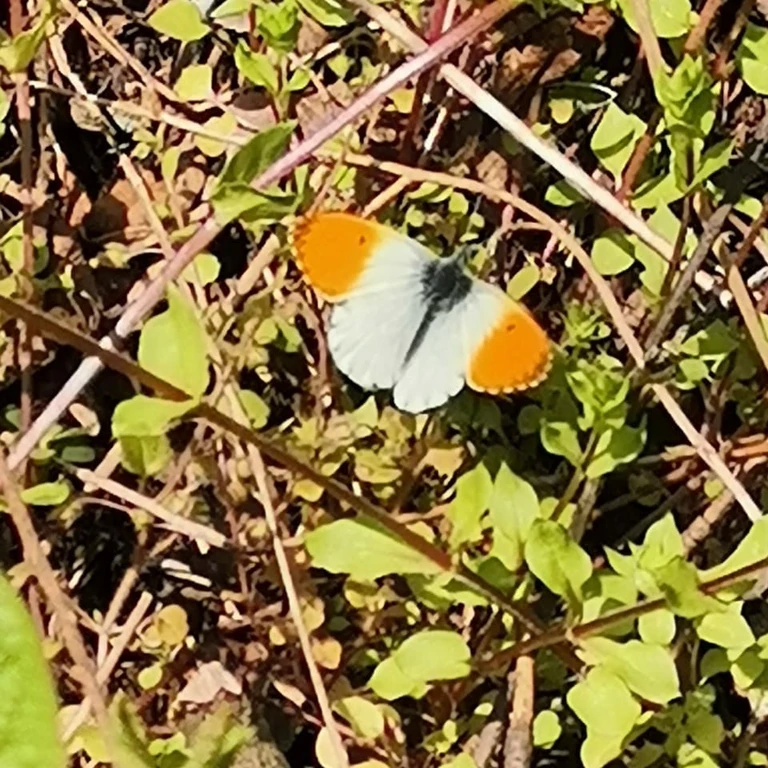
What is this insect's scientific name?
Anthocharis cardamines
